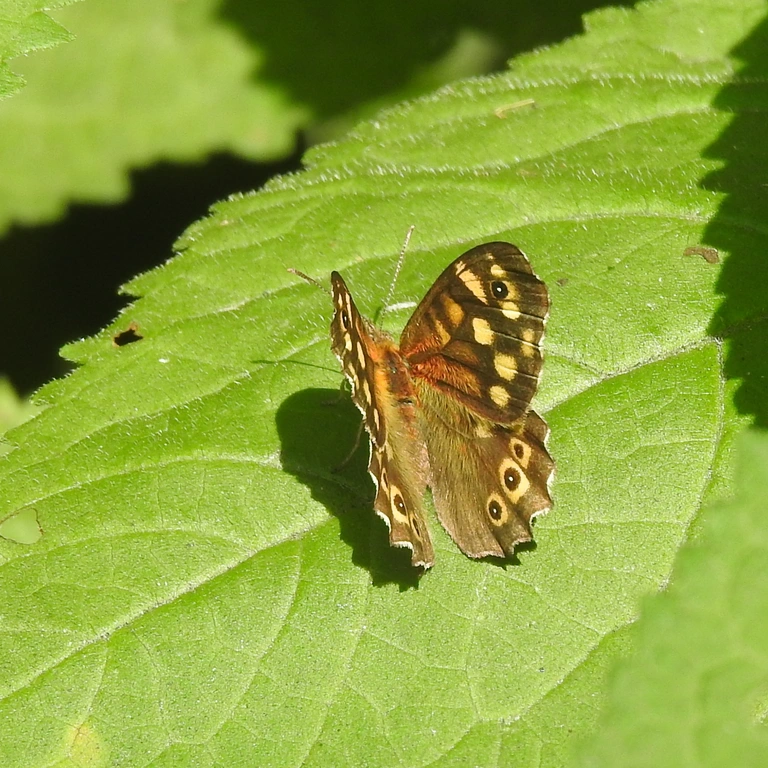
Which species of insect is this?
Pararge aegeria
